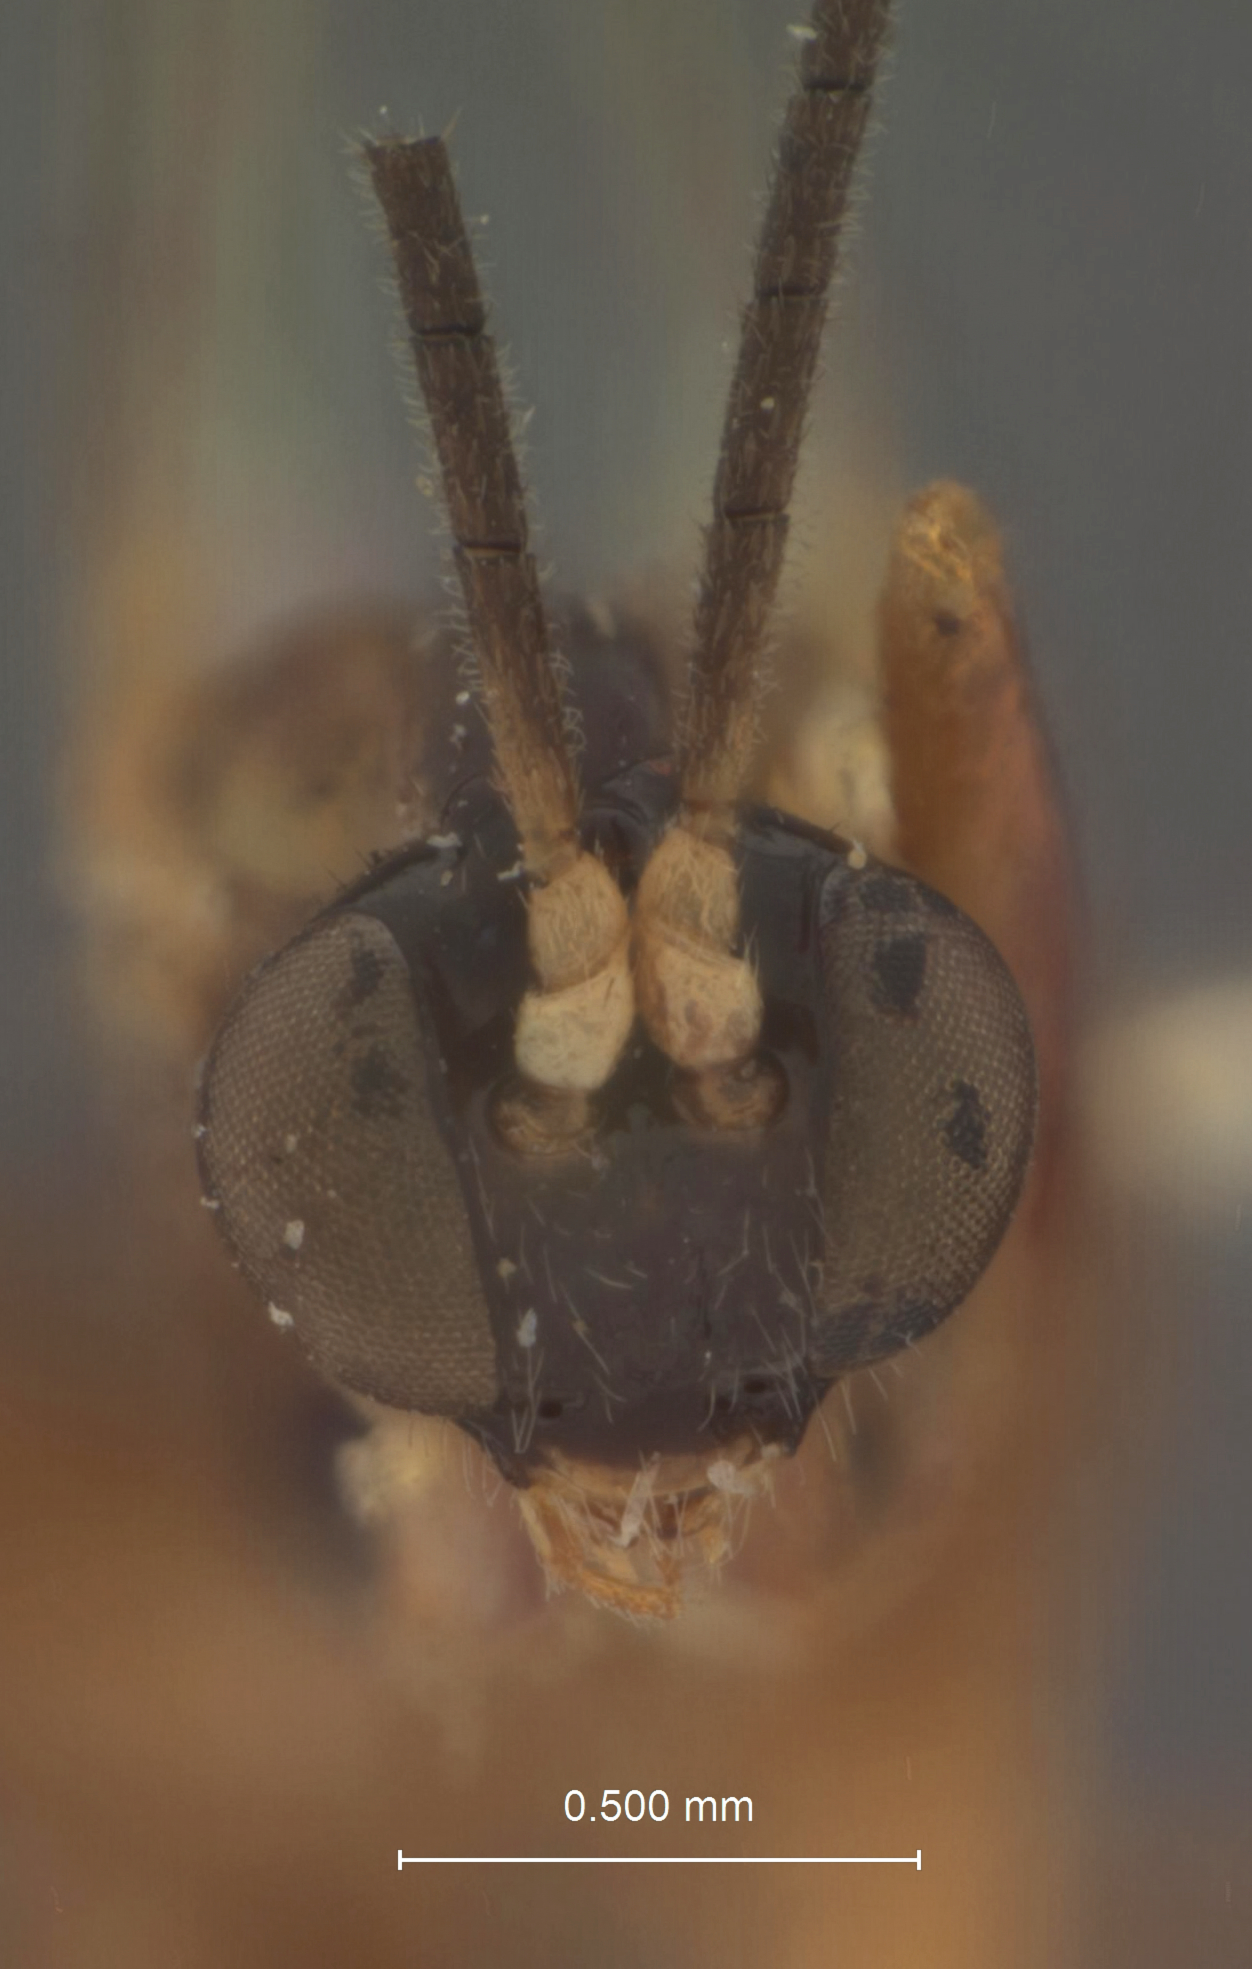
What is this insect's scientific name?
Polysphincta crosbyi
